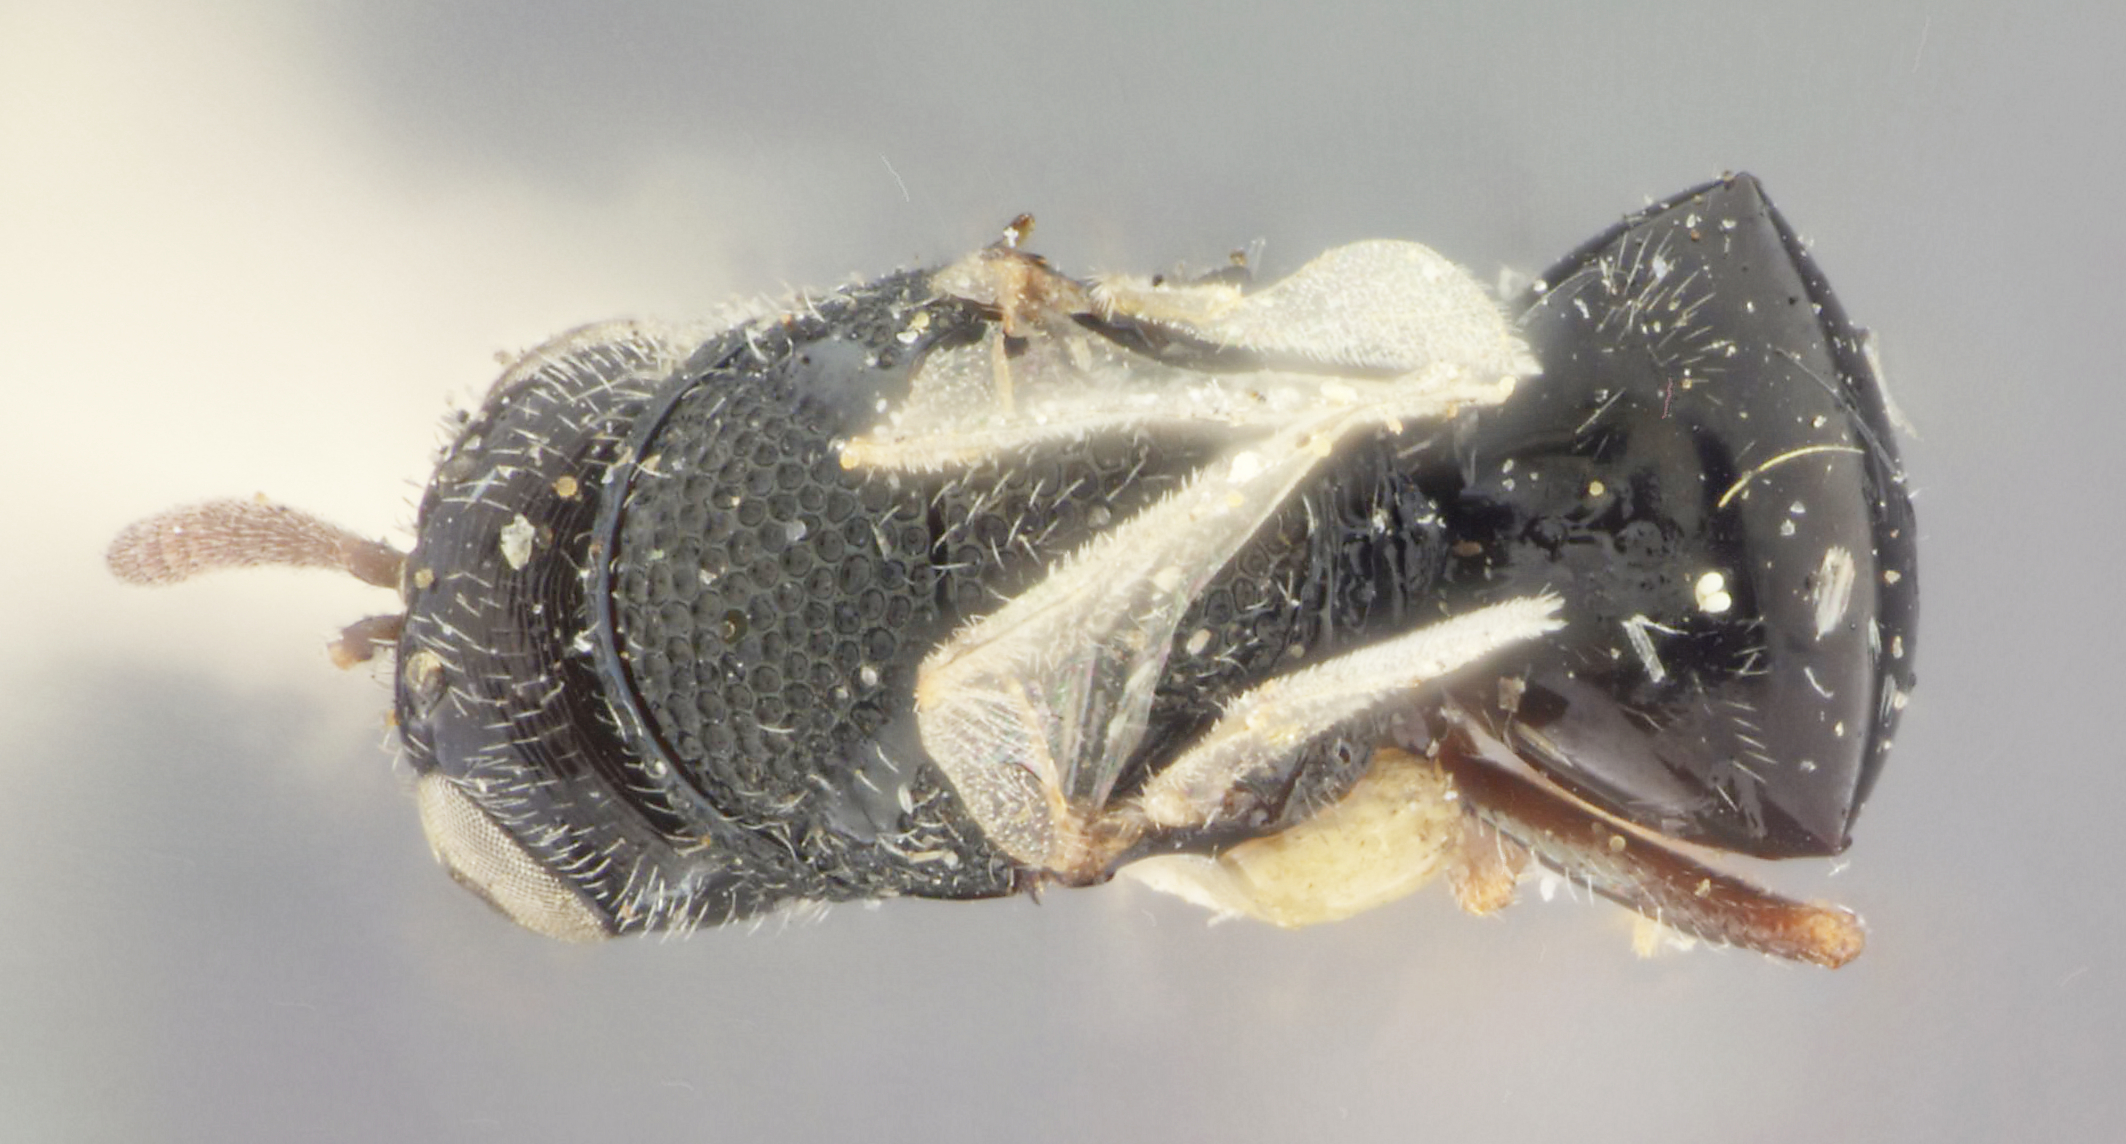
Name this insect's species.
Perilampus muesebecki
